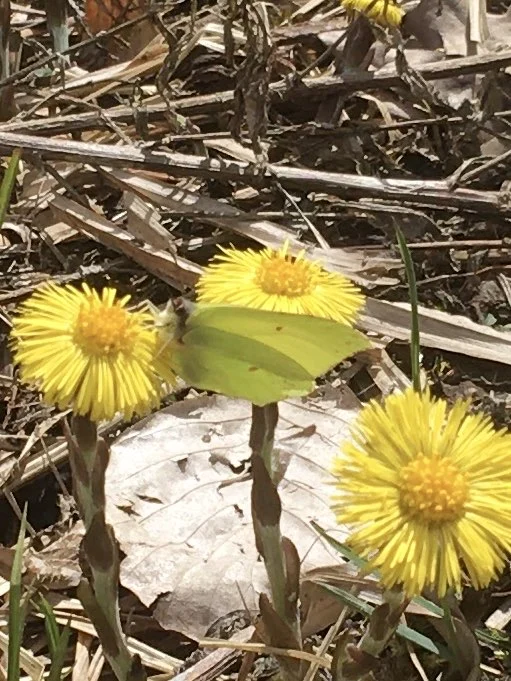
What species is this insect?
Gonepteryx rhamni
